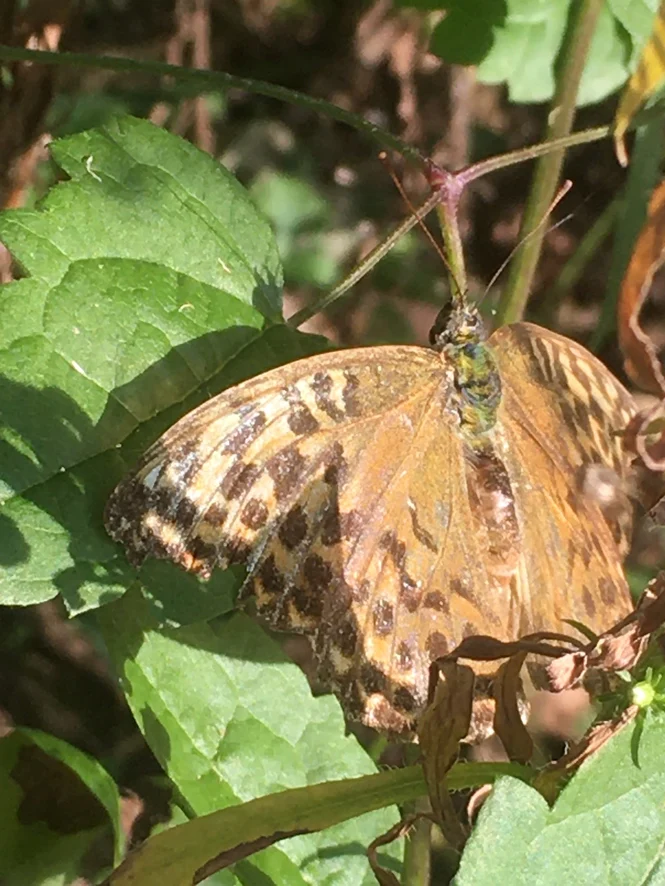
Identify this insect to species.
Argynnis paphia
